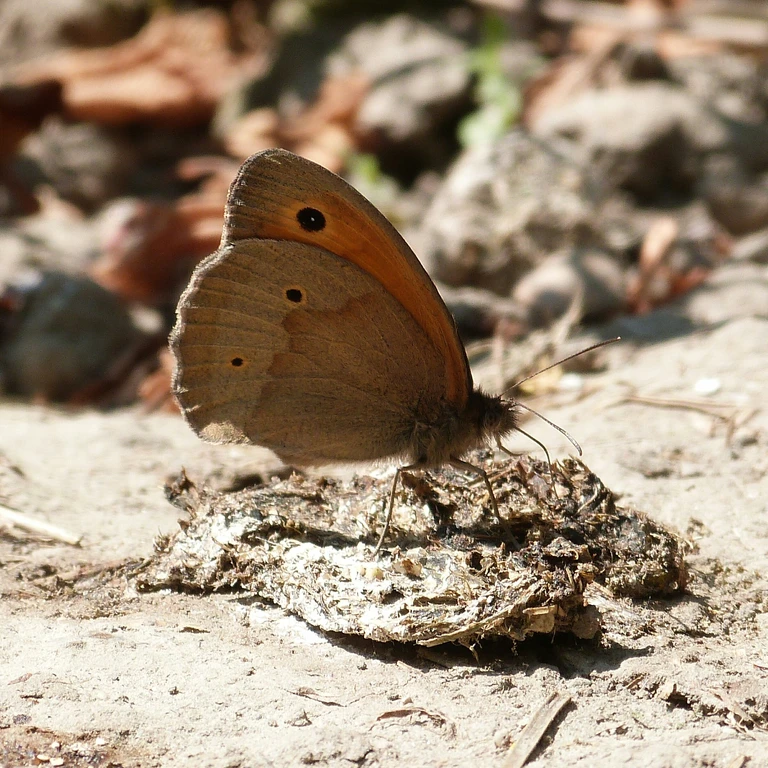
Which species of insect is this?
Maniola jurtina
